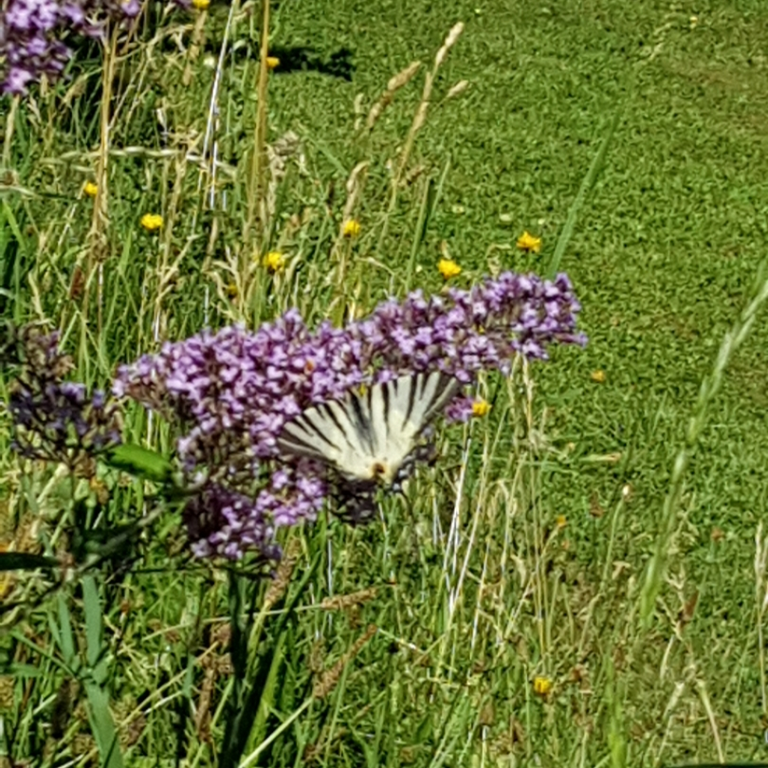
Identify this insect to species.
Iphiclides podalirius
